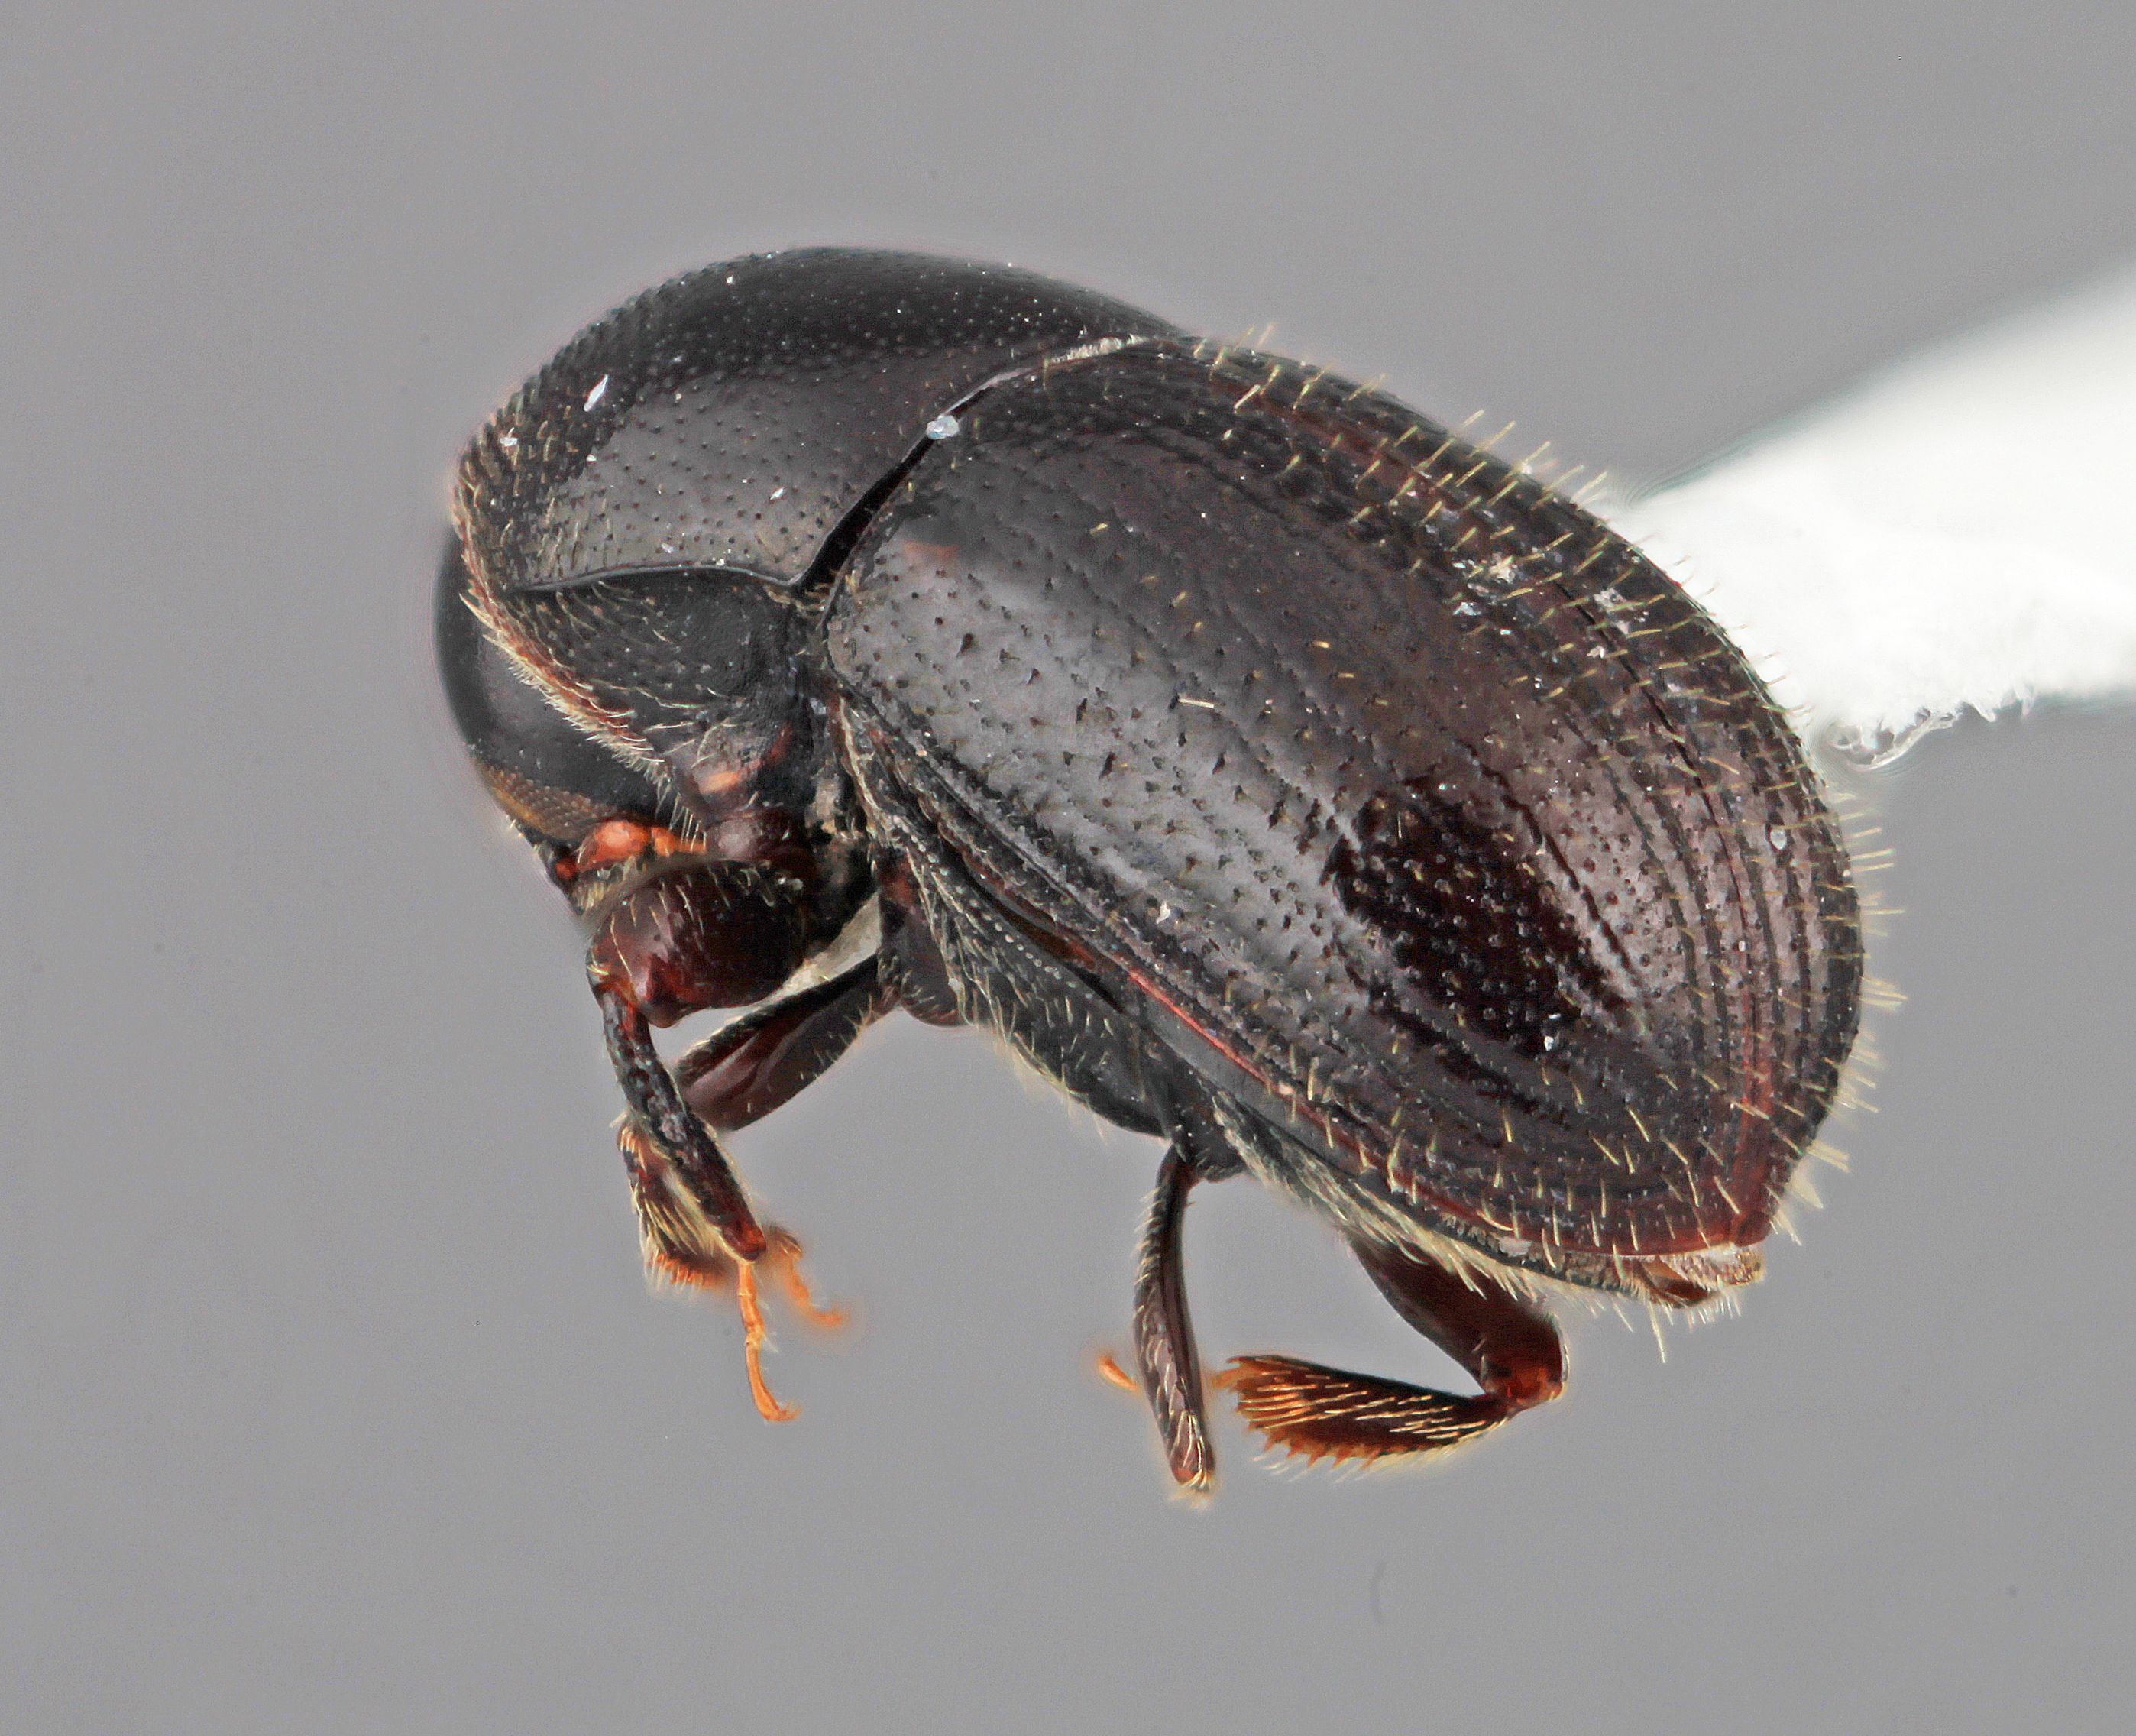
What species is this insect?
Scolytodes suturalis
